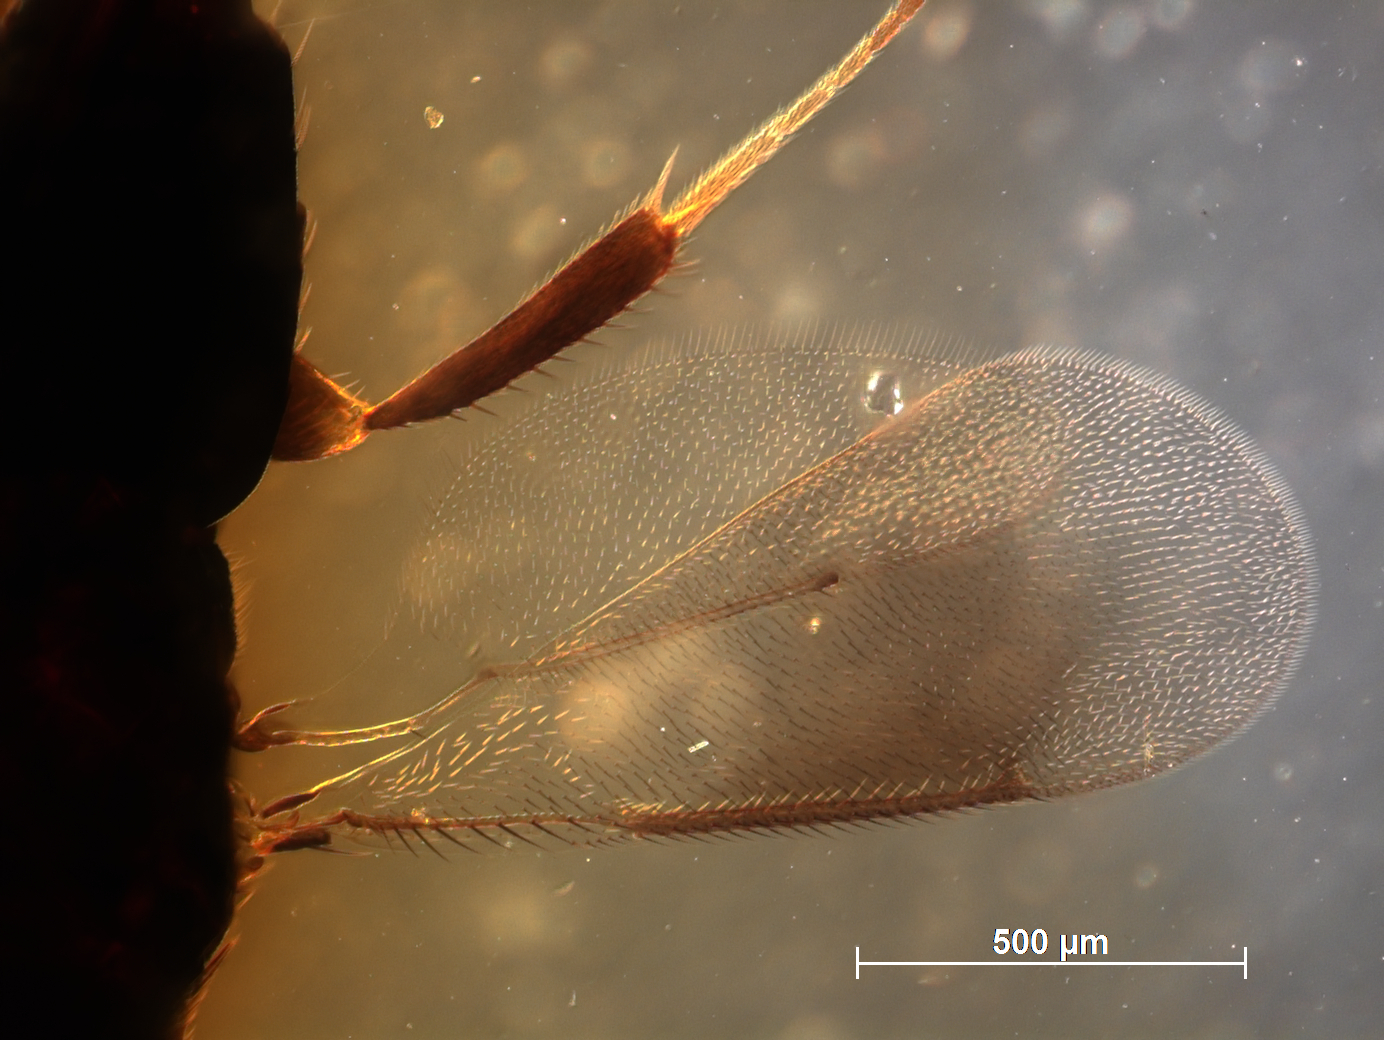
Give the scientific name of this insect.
Coccophagus nigritus
